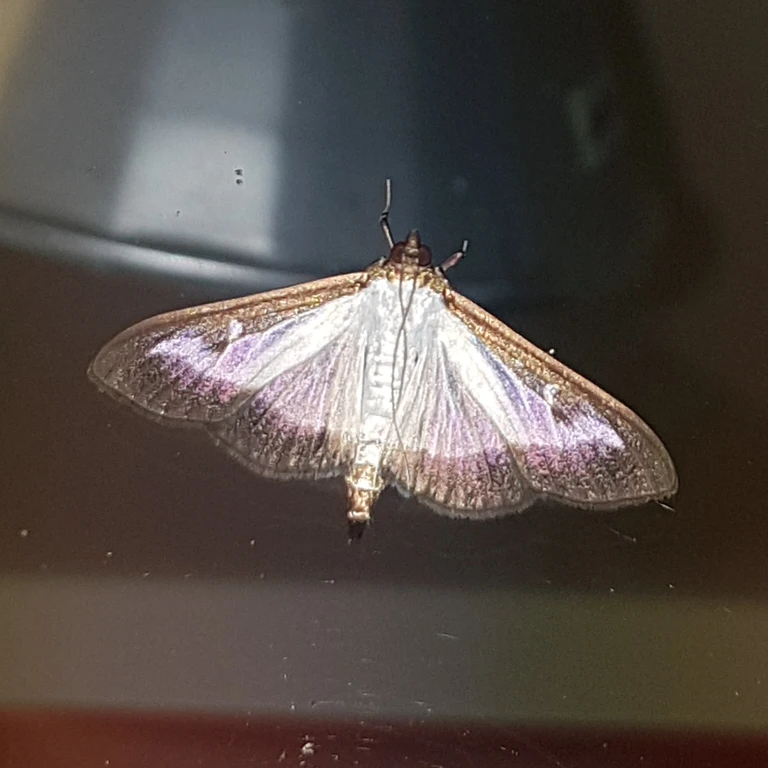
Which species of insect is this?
Cydalima perspectalis
